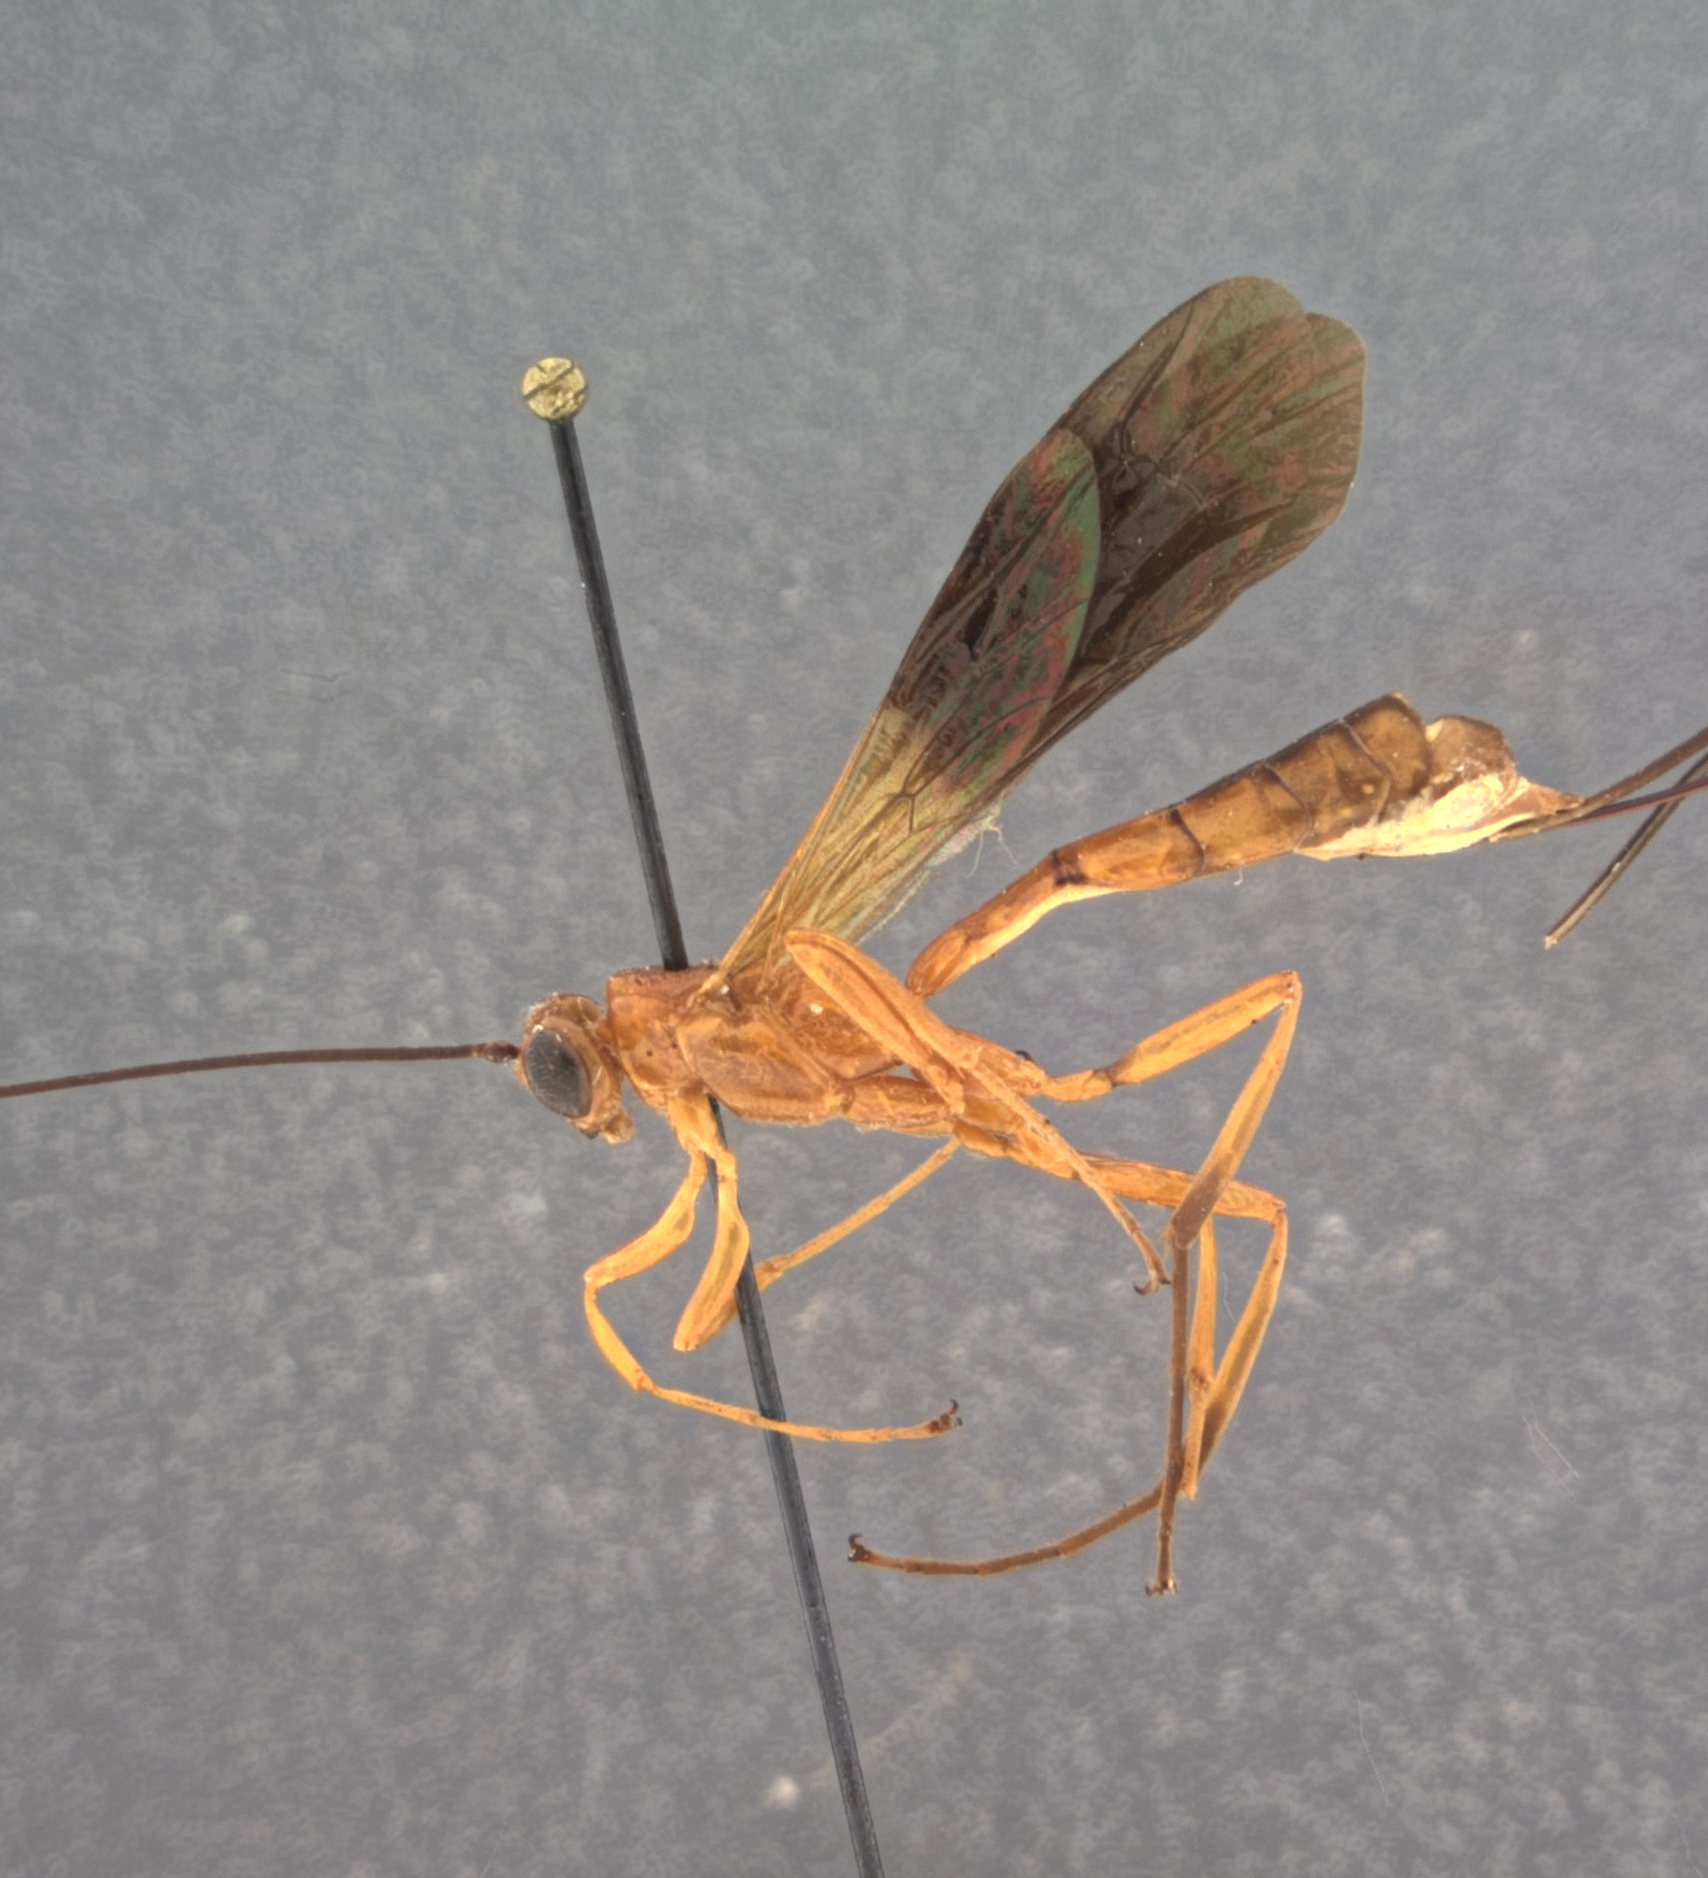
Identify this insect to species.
Megachyssa bicolor
